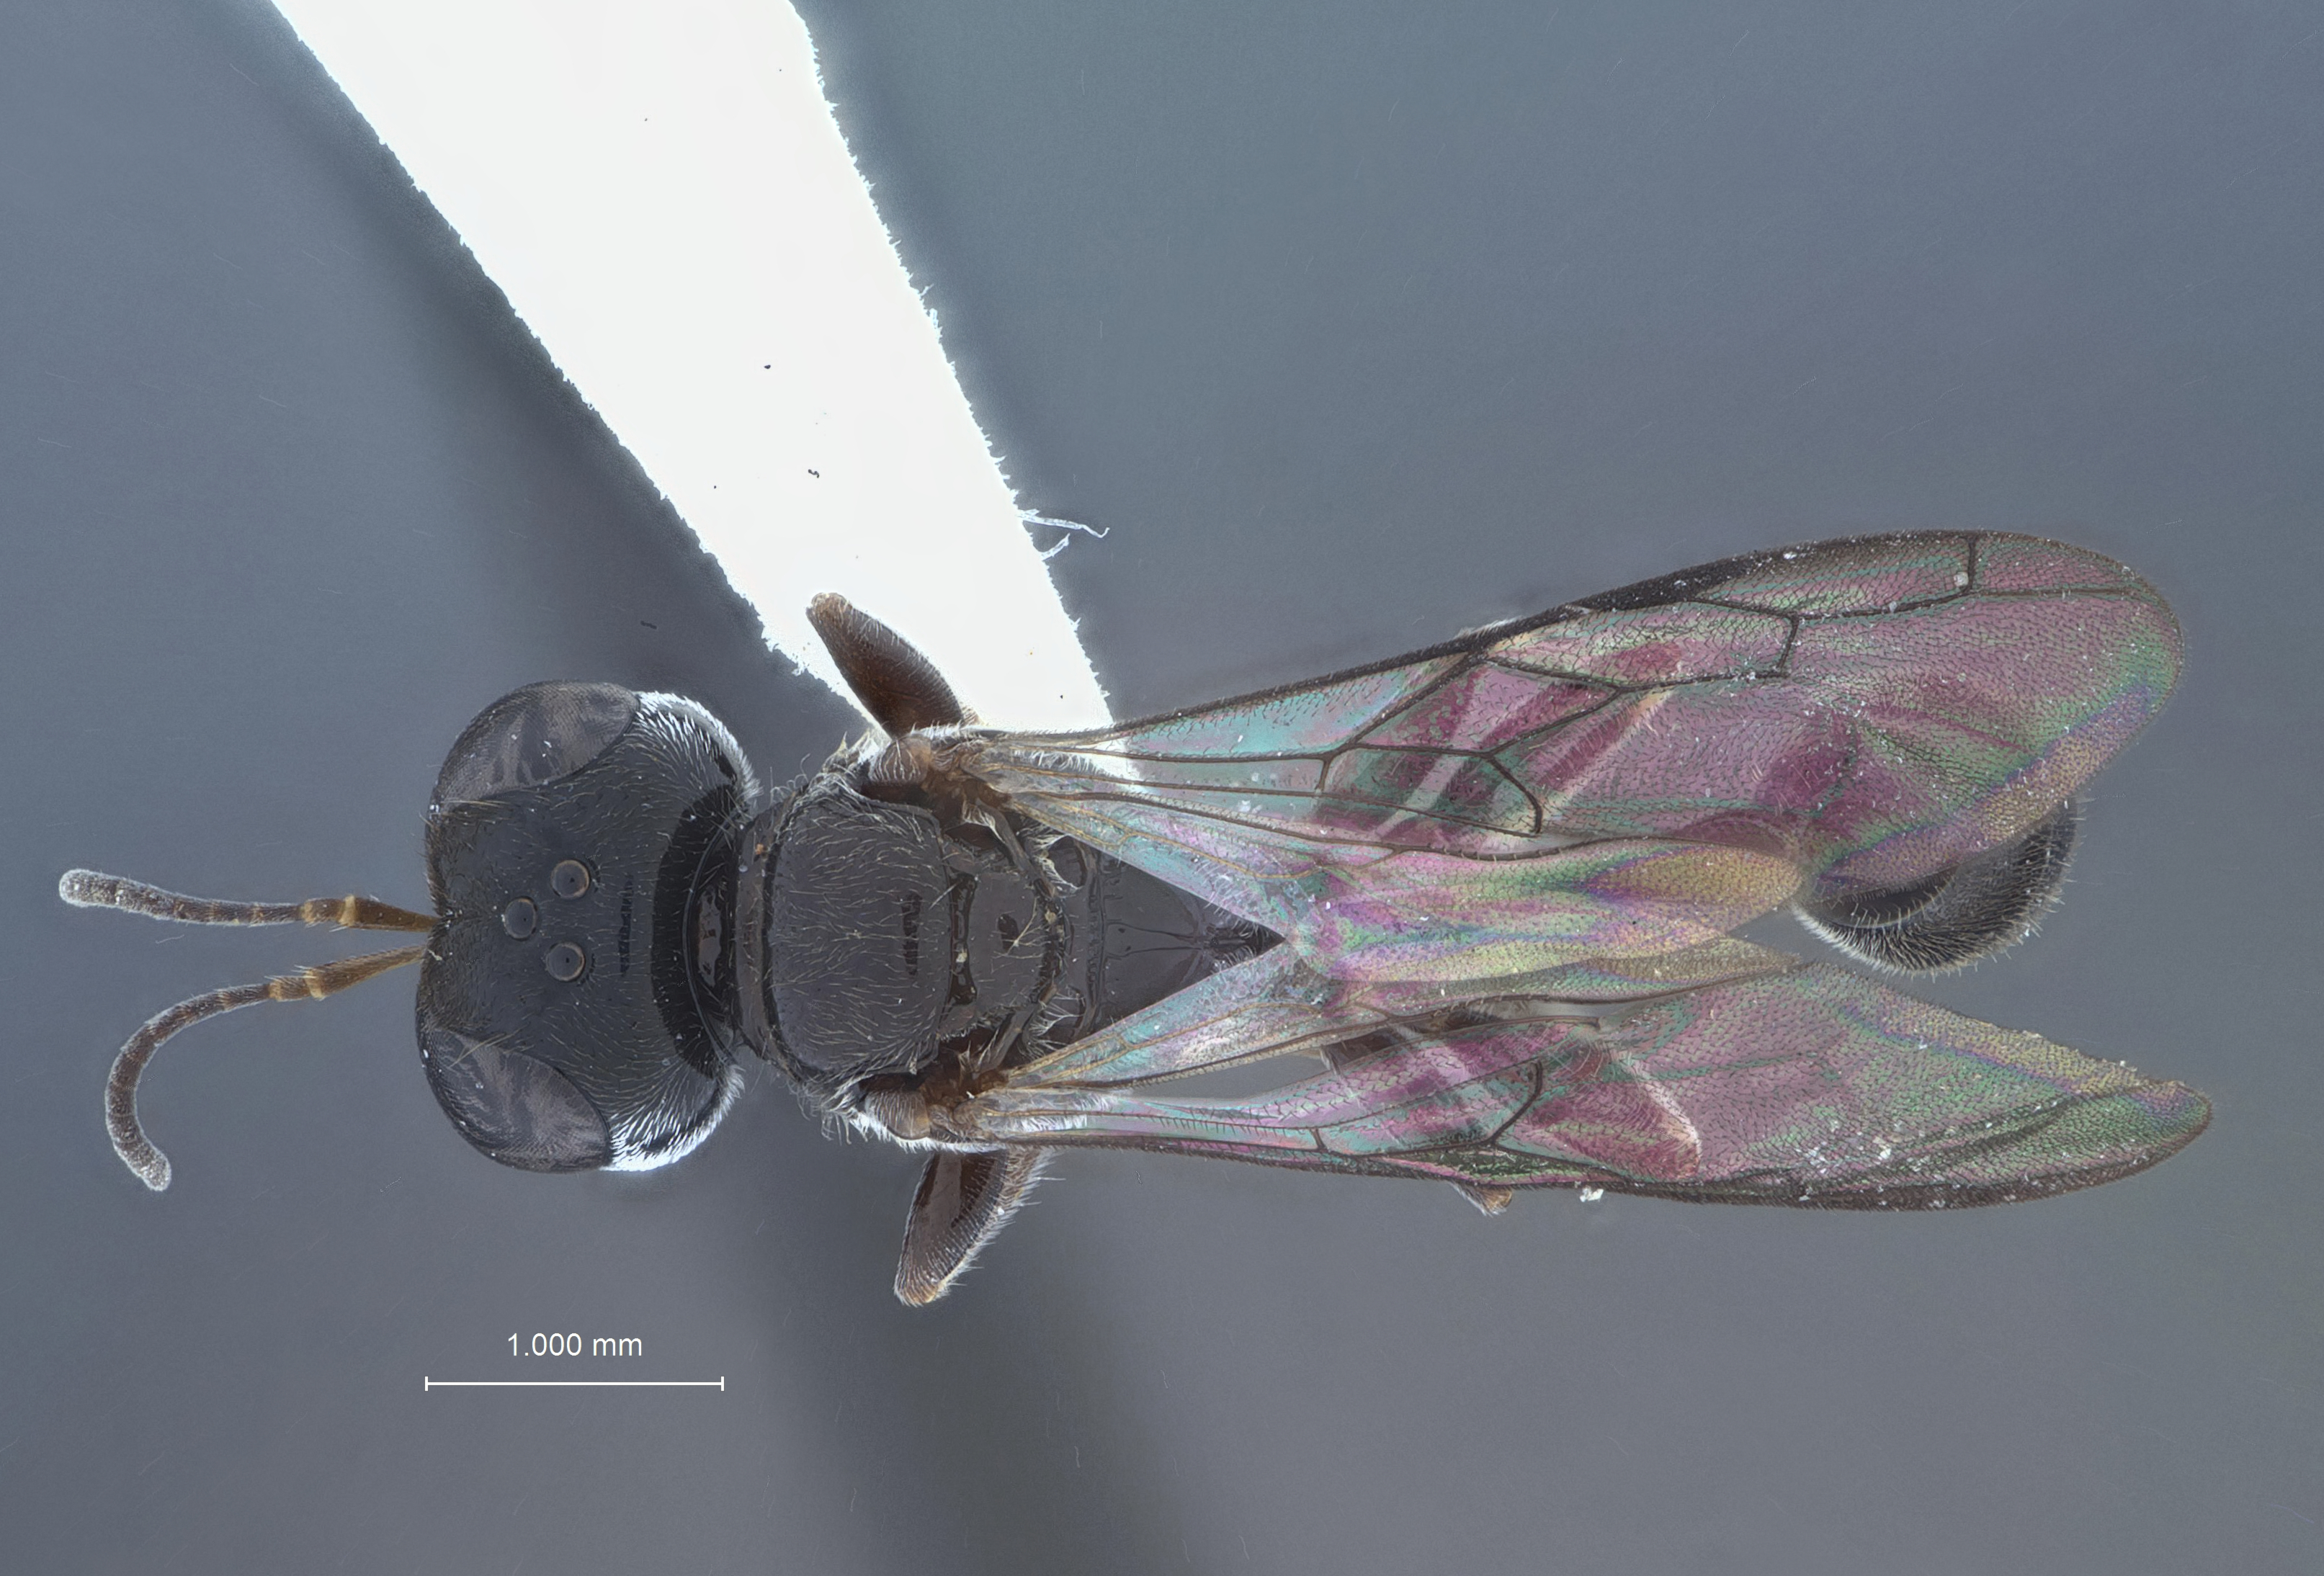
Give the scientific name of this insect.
Eupliloides bougainvilleae
